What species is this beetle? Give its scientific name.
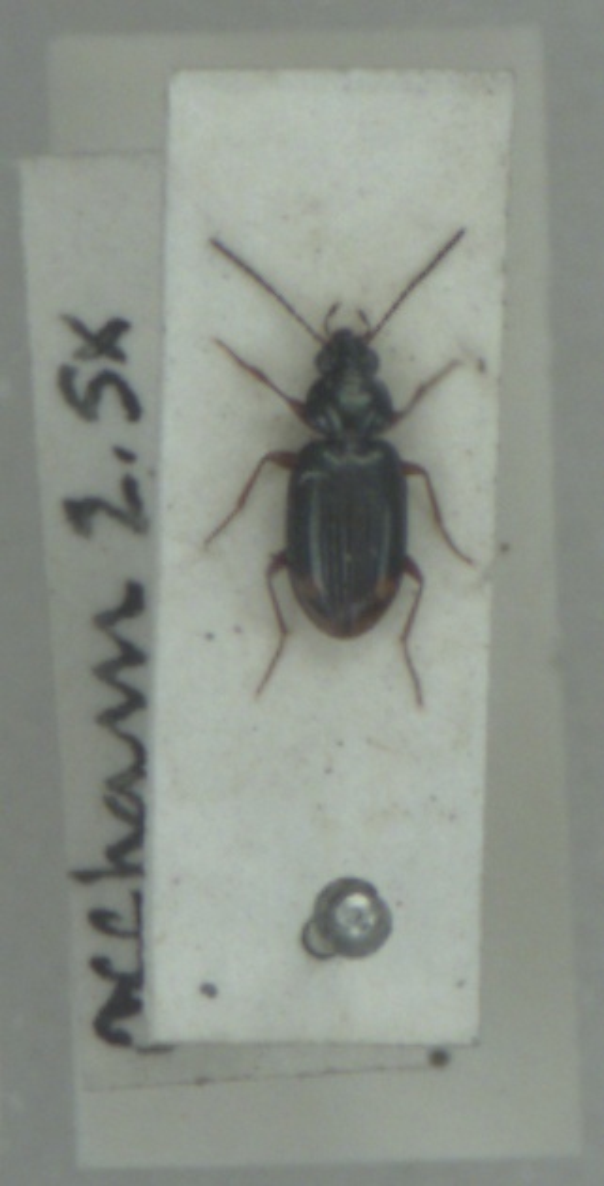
Bembidion biguttatum
